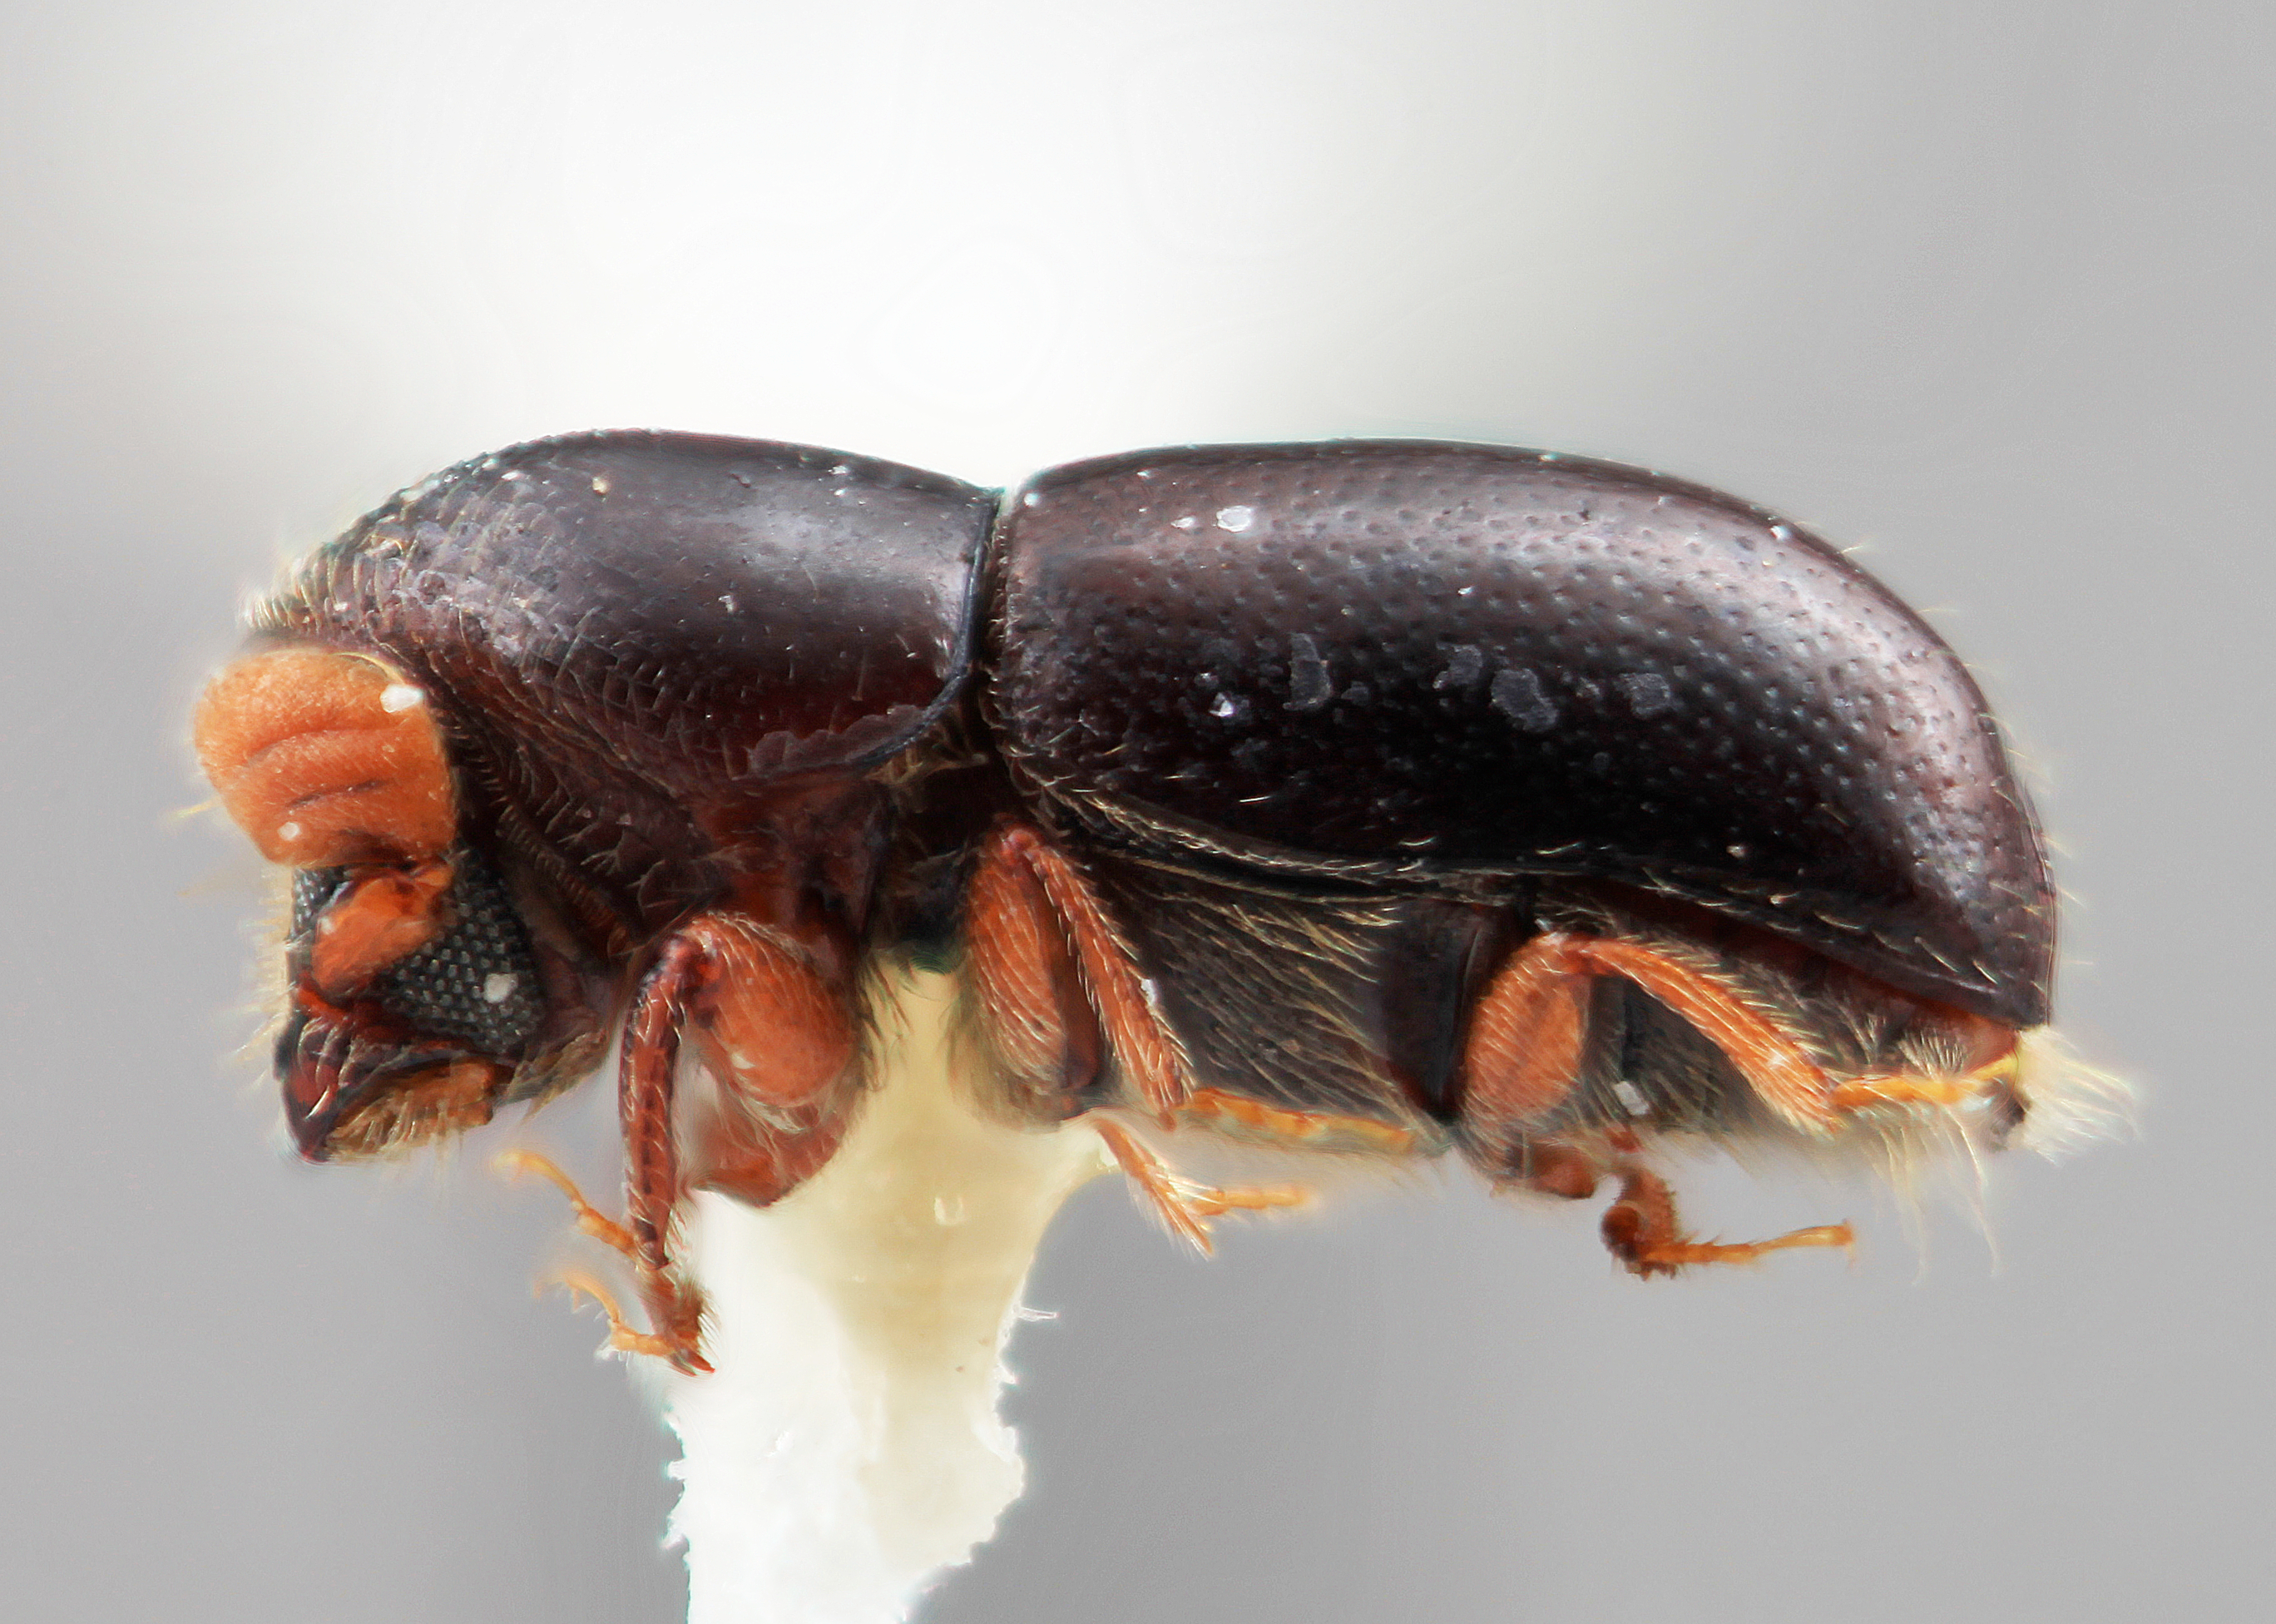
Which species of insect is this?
Corthylus strigilis
